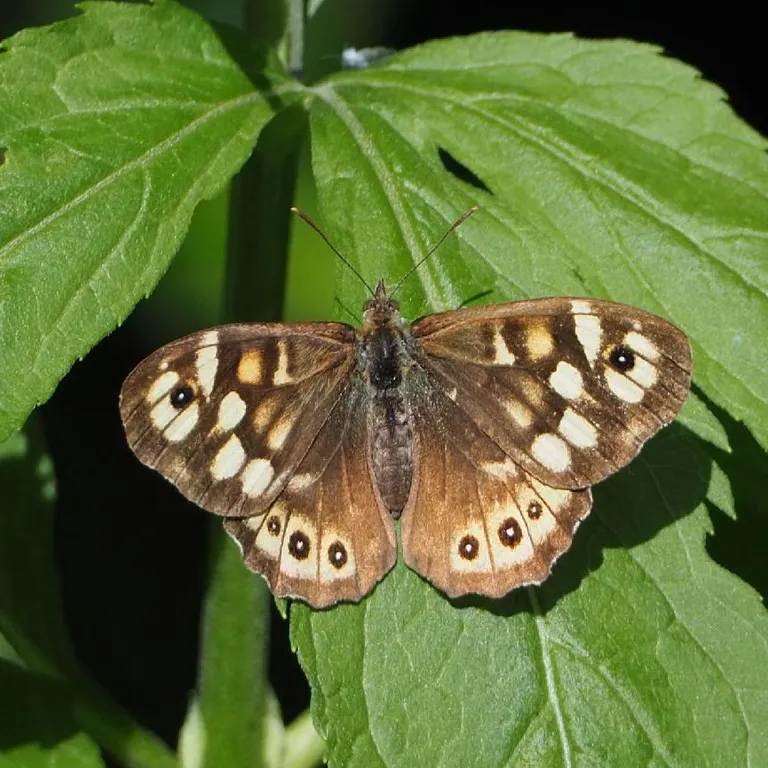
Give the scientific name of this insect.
Pararge aegeria
